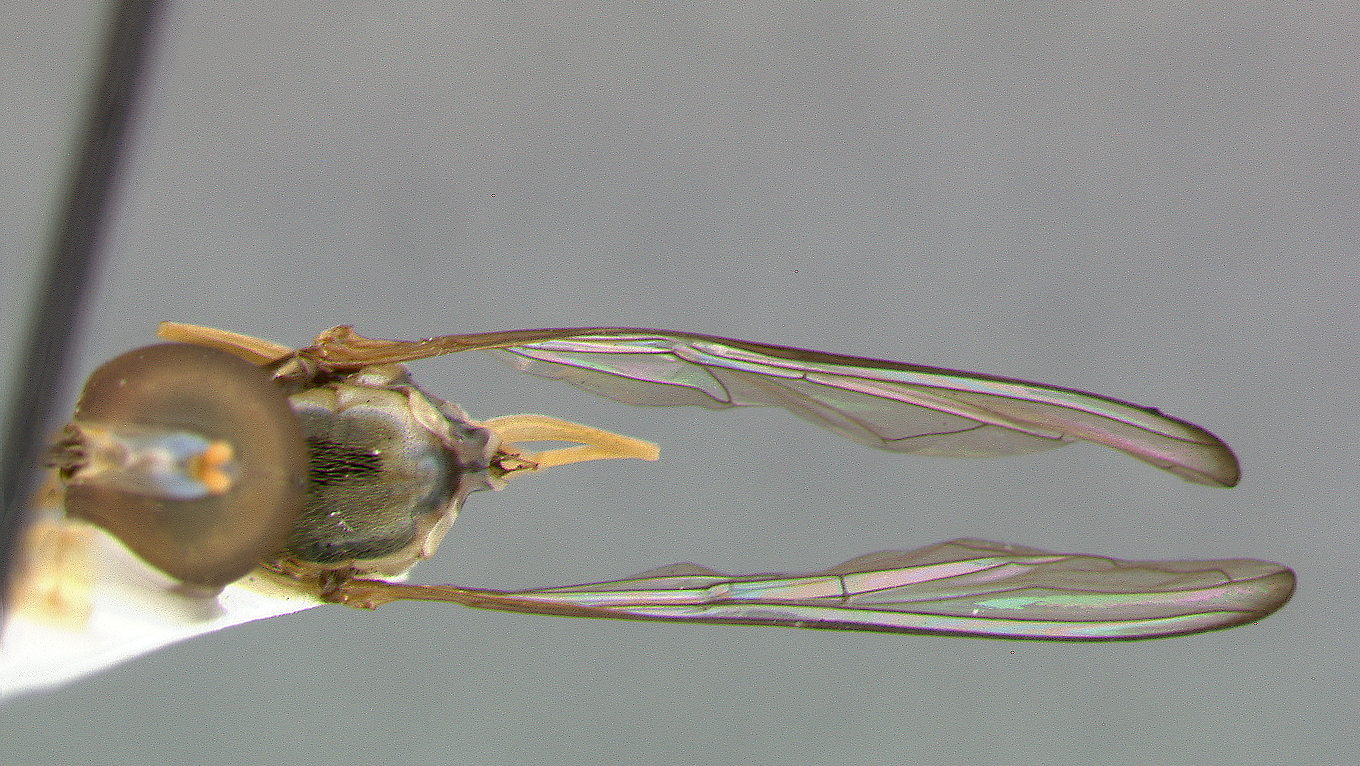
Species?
Baccha macgregori
